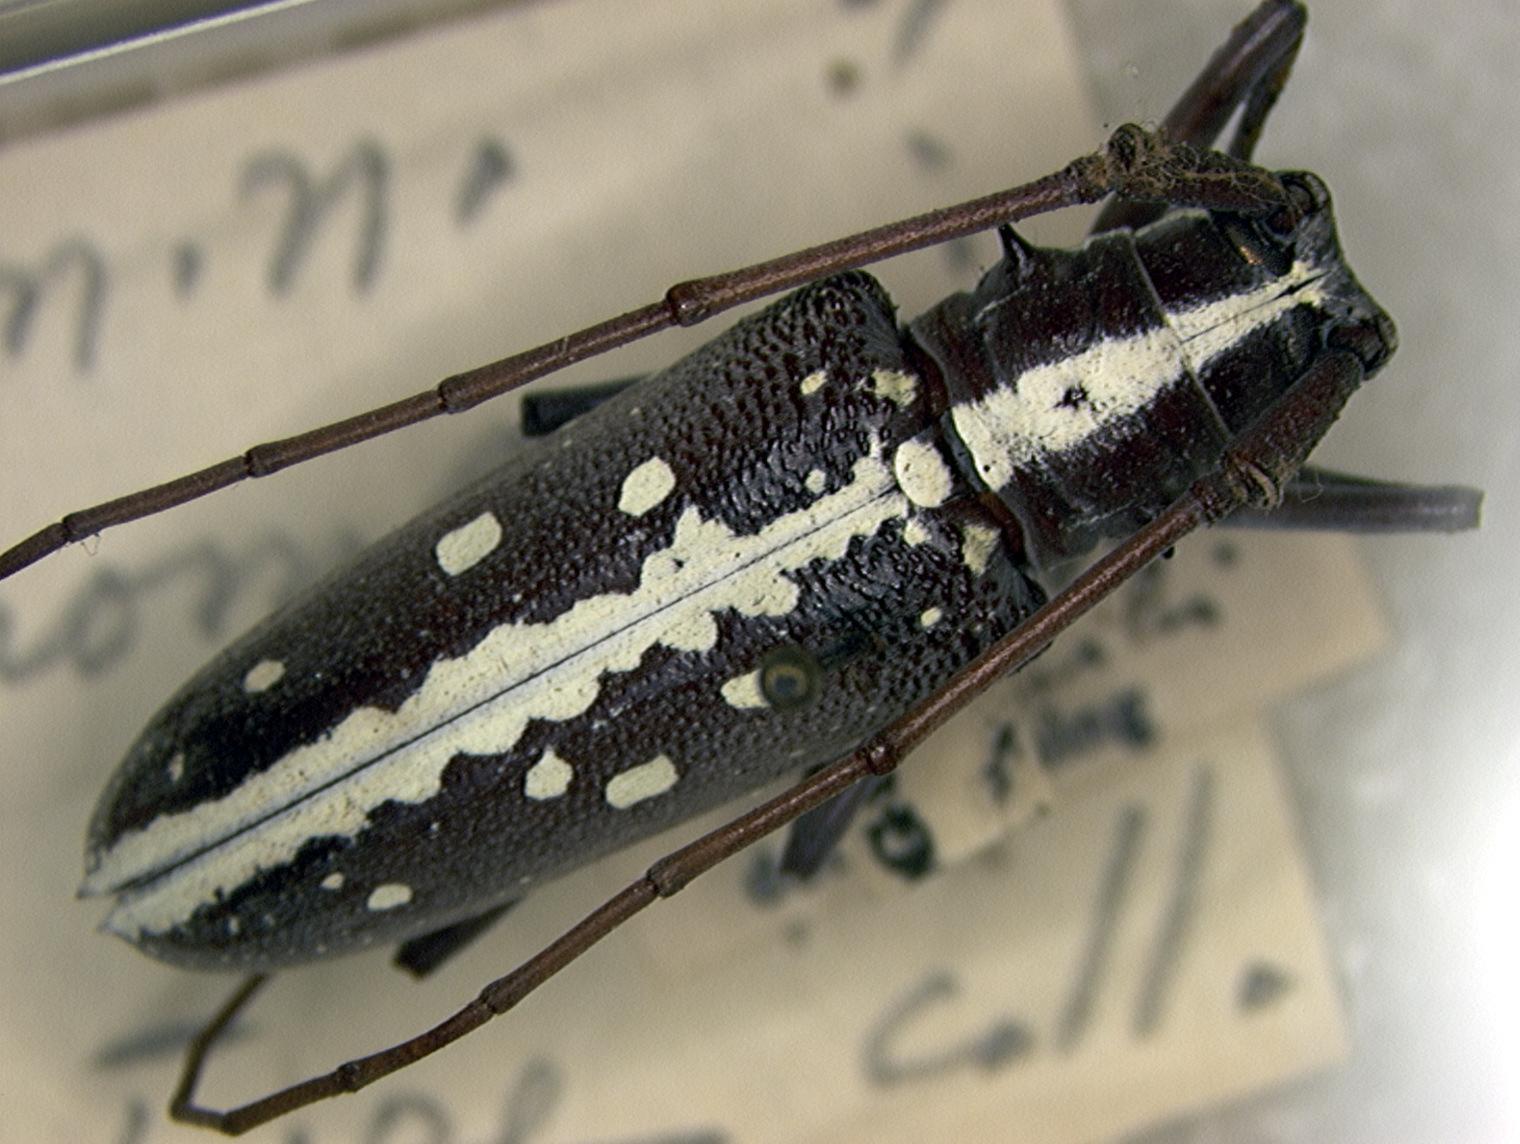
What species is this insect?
Taeniotes insularis (also Taeniotes thomsoni)
